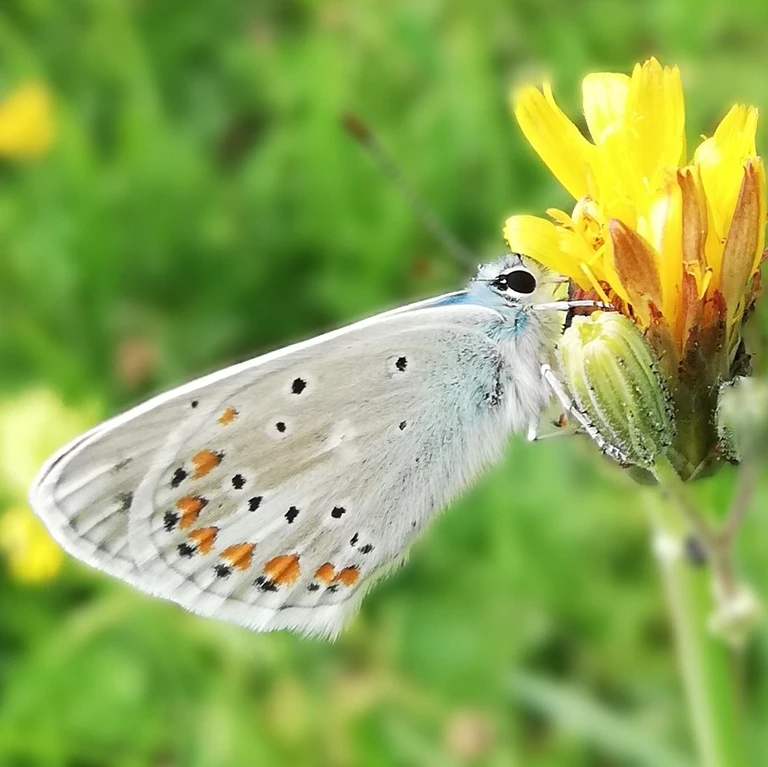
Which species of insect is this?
Polyommatus dorylas
